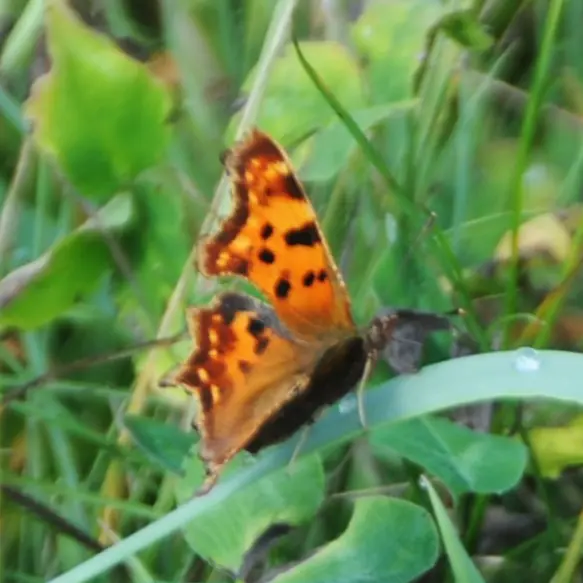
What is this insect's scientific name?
Polygonia c-album
